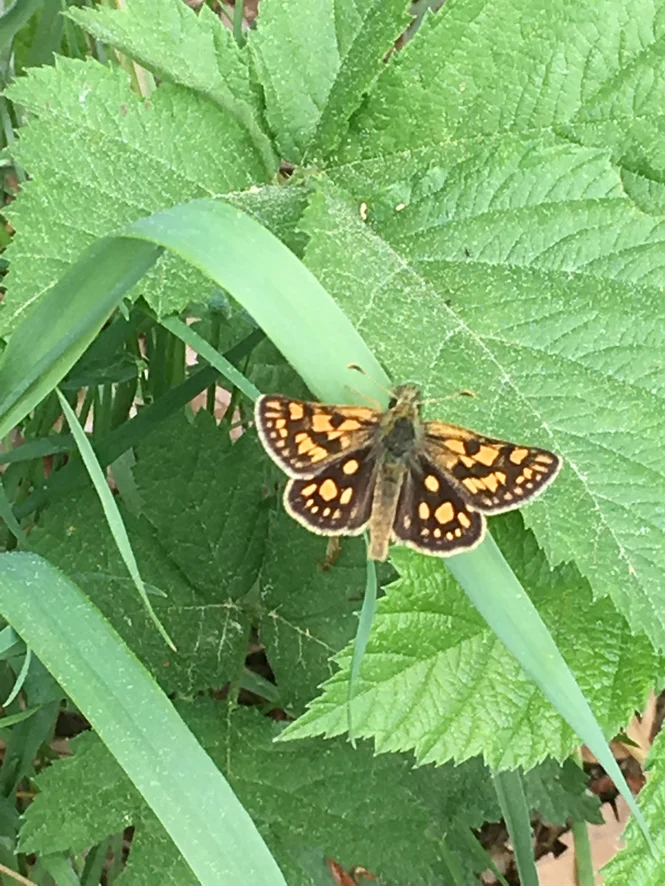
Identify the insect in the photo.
Carterocephalus palaemon
